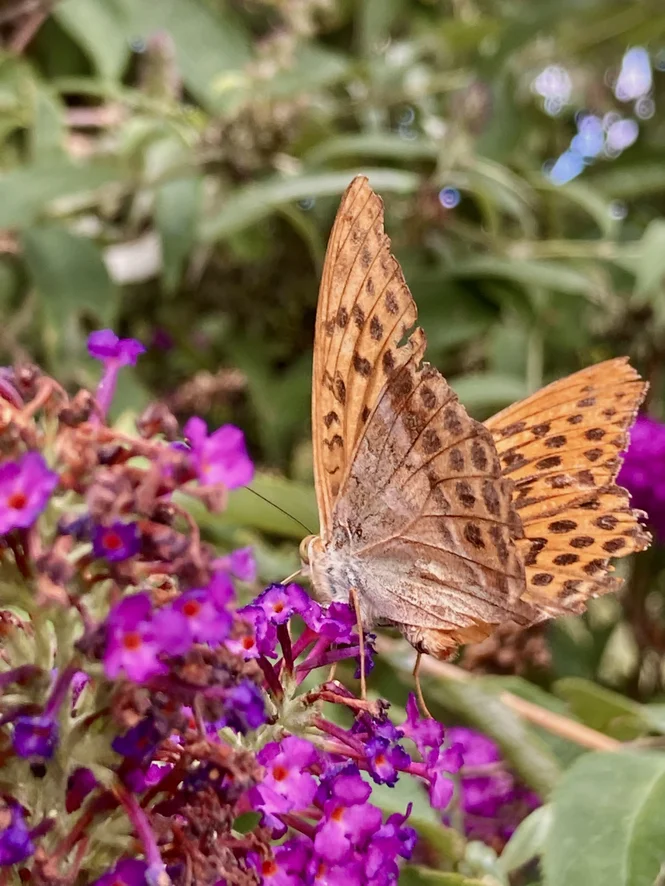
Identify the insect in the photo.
Argynnis paphia
